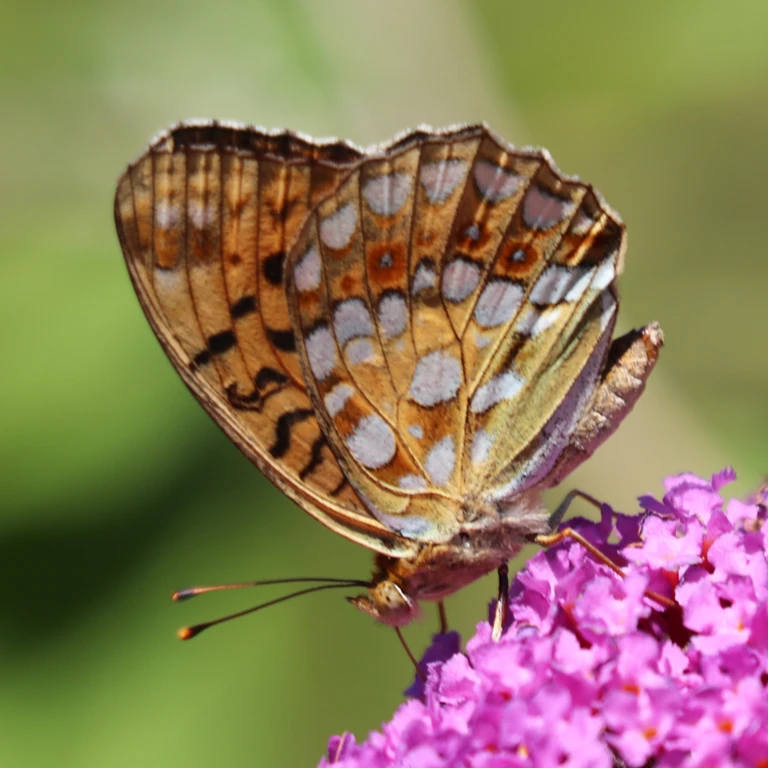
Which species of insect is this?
Fabriciana adippe
